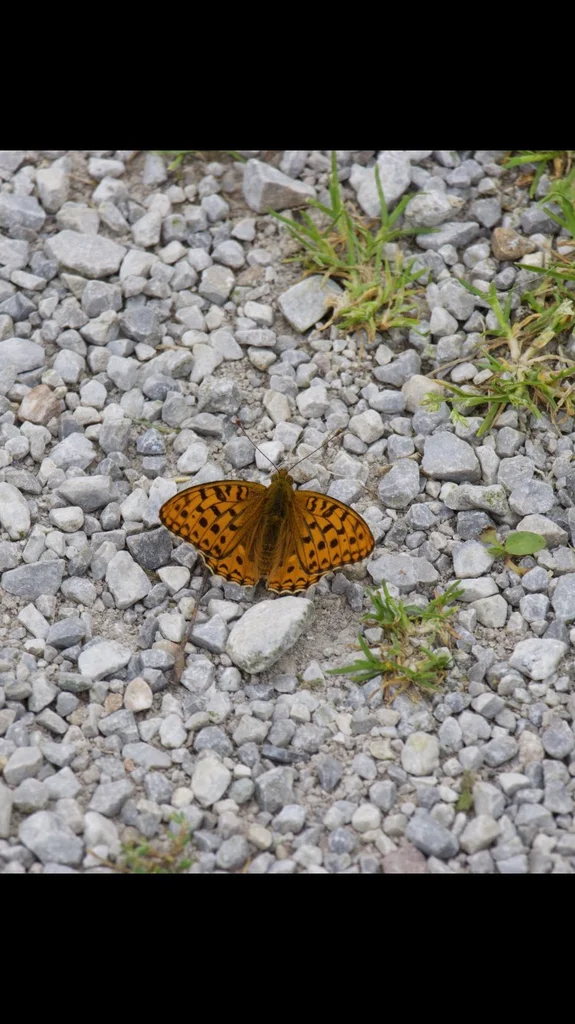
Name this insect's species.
Fabriciana adippe
